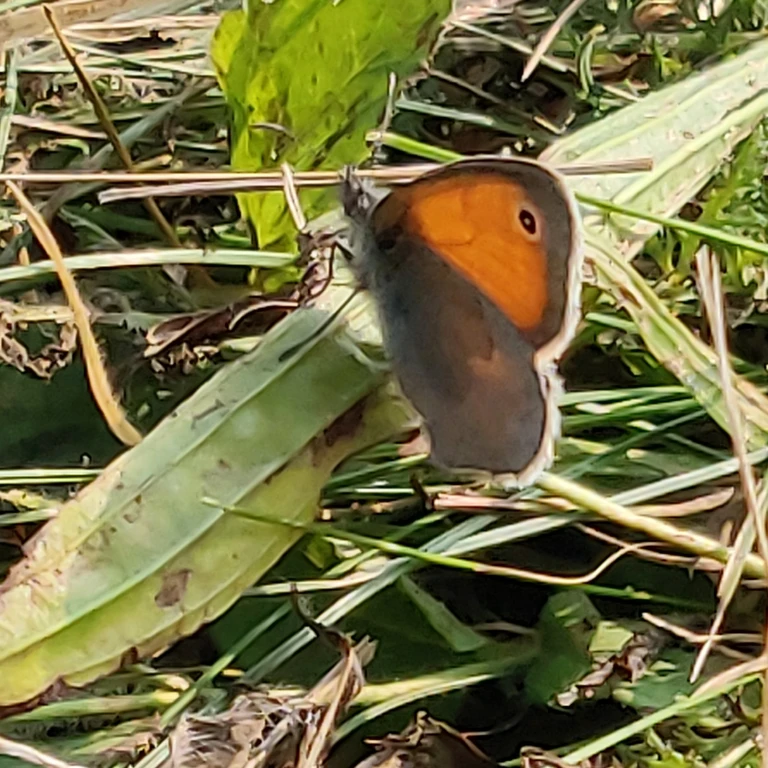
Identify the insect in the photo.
Coenonympha pamphilus
